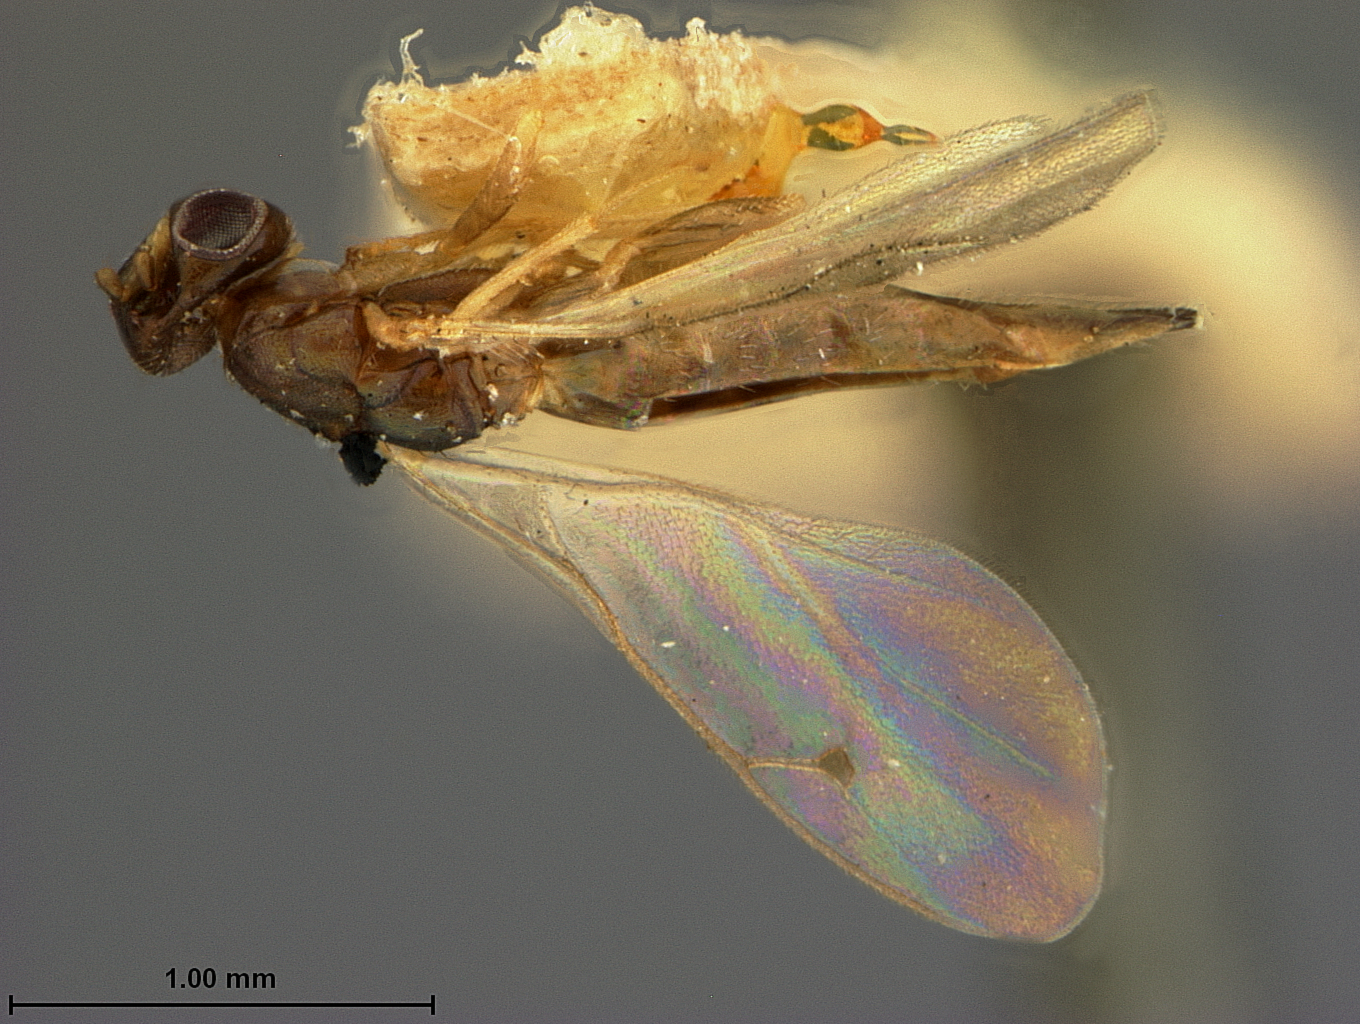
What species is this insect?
Cecidostiba polygraphi
